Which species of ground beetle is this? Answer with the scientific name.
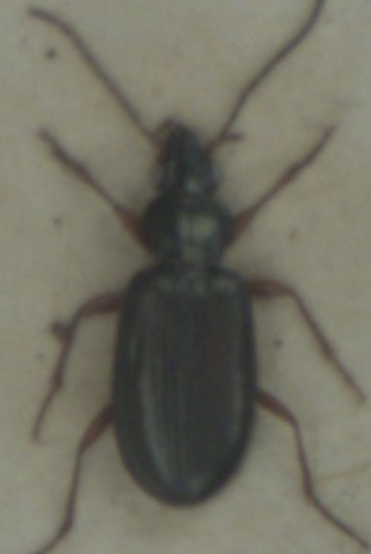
Bembidion decorum
